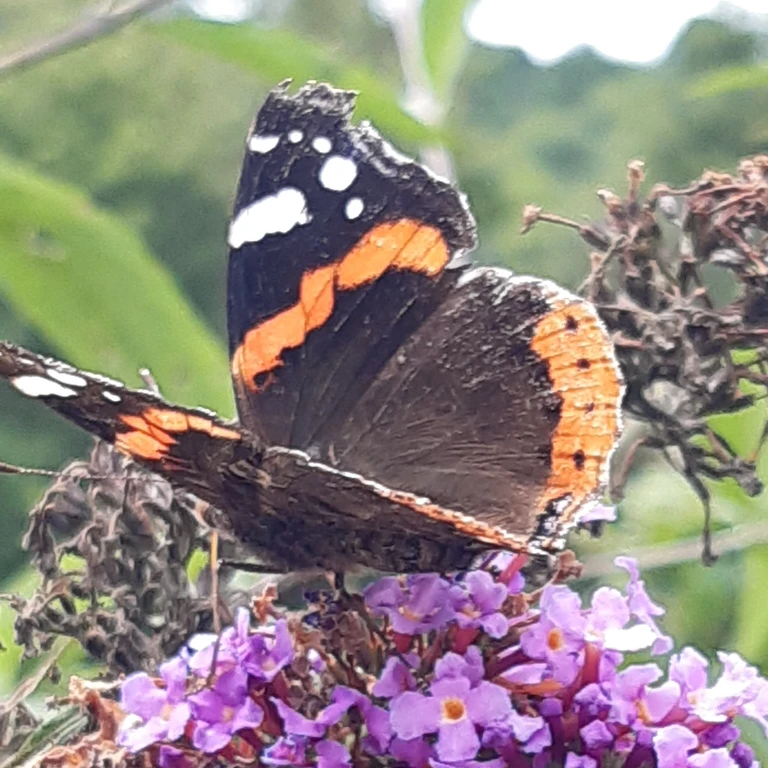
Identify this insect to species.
Vanessa atalanta
